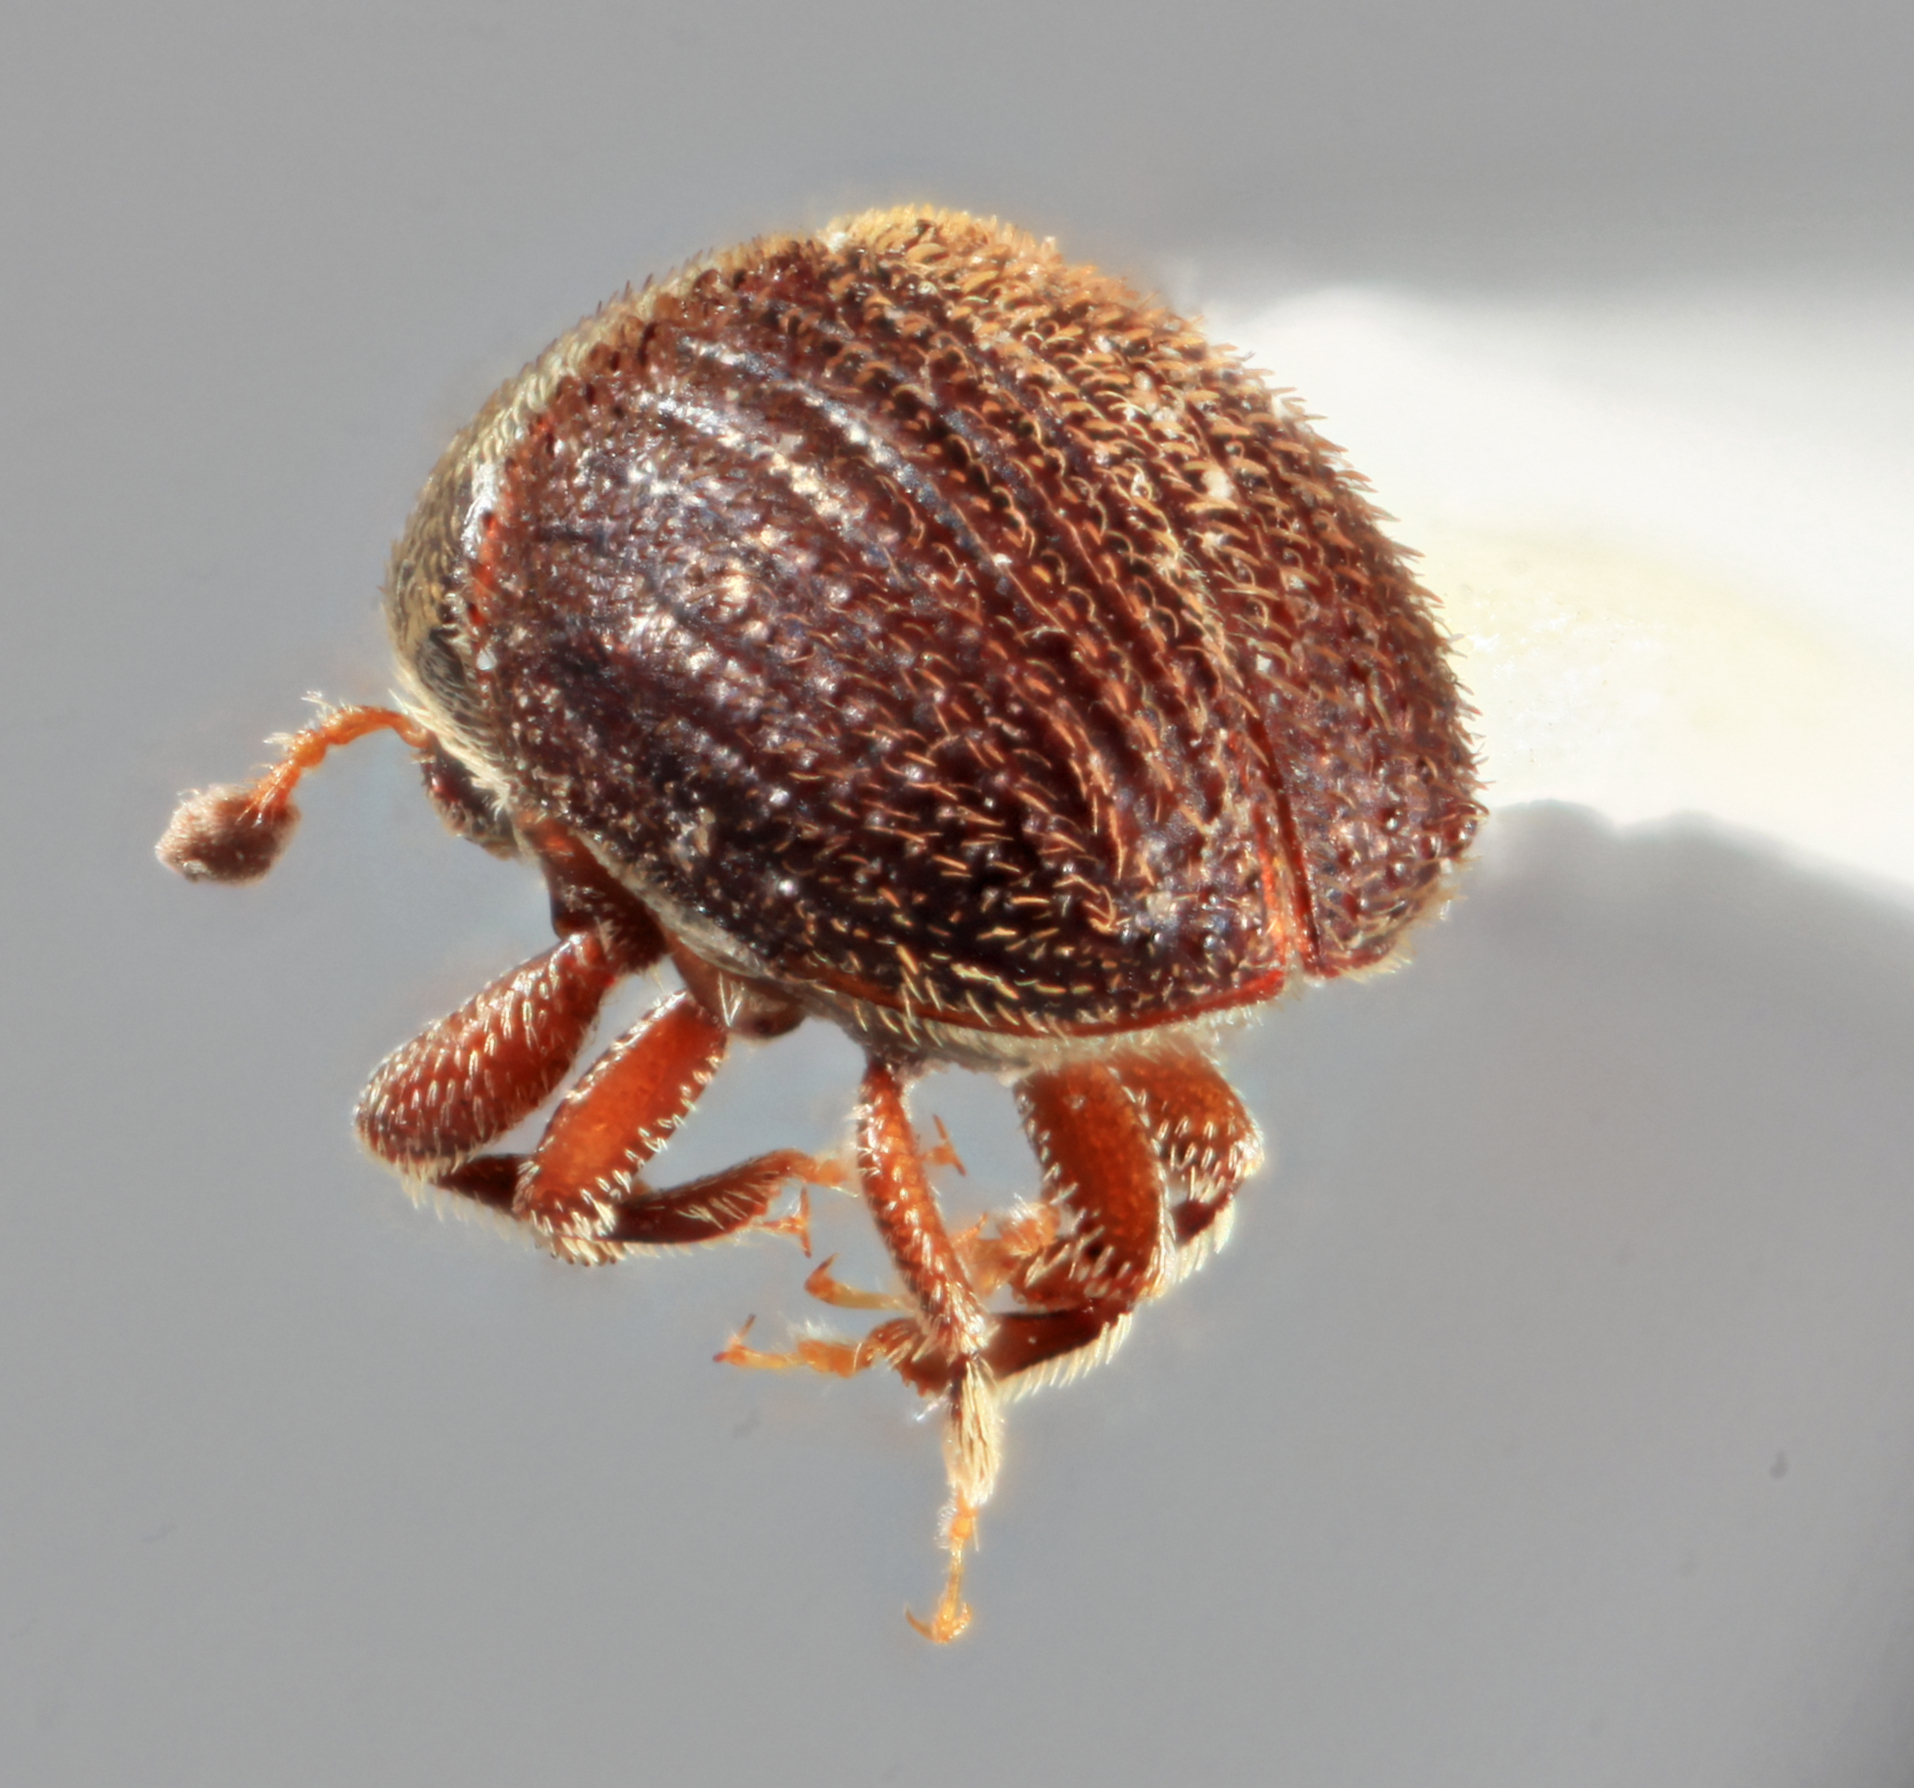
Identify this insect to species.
Acacicis zeylanicus
